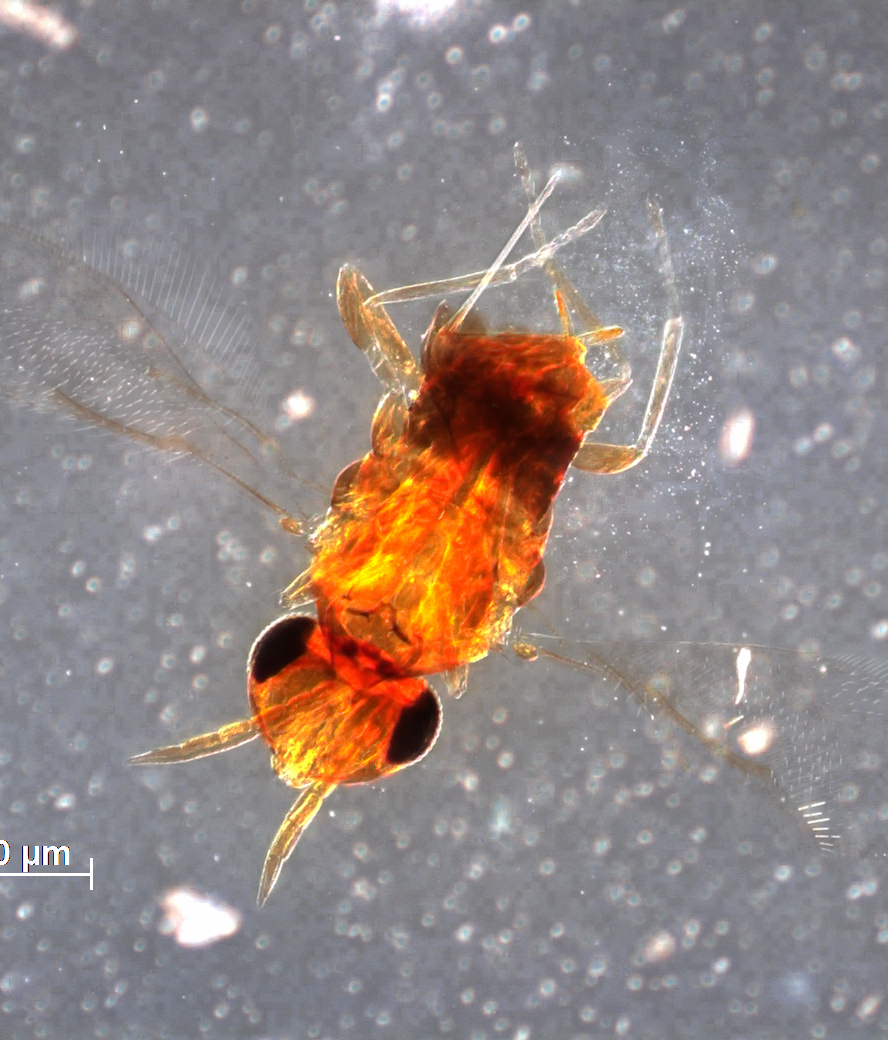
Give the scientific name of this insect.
Prospalta berlesei
